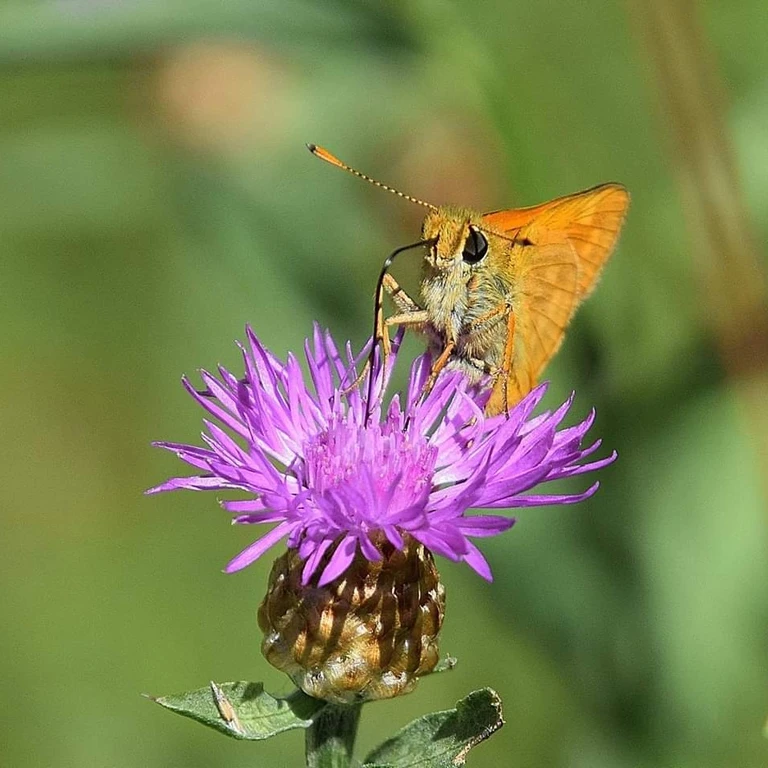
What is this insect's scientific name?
Ochlodes sylvanus (also Ochlodes venata)
